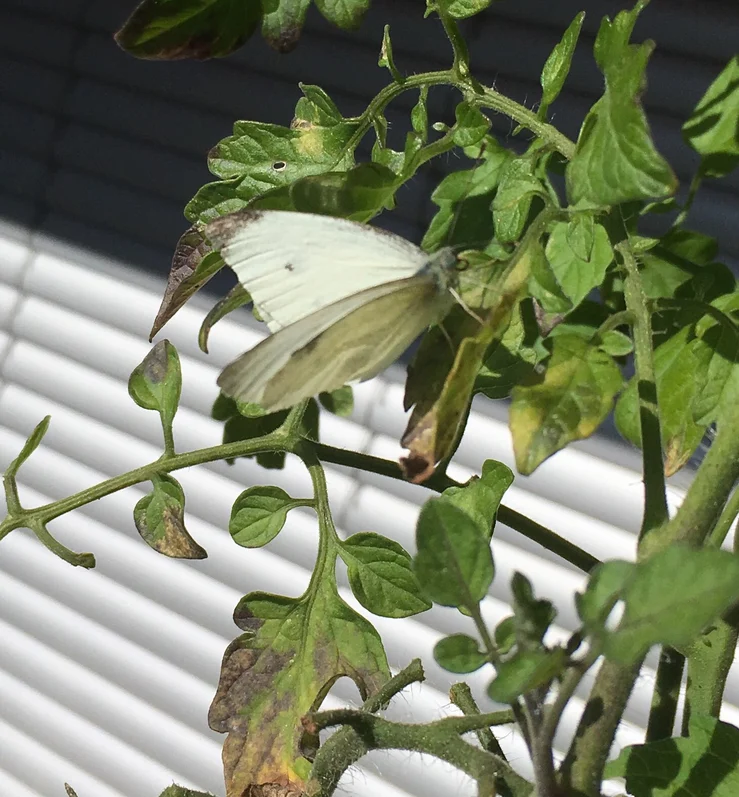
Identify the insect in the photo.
Pieris rapae
